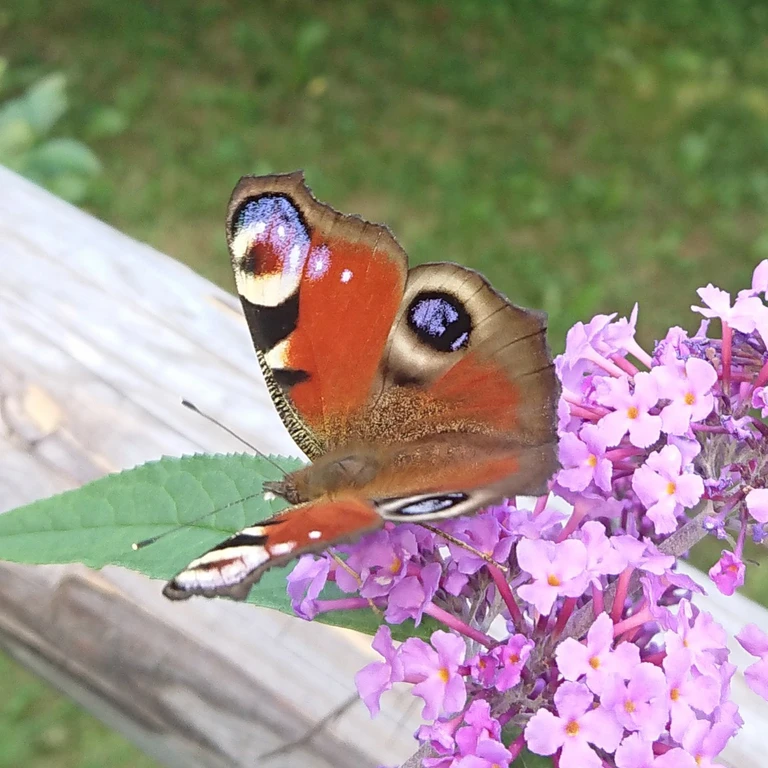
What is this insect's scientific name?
Aglais io
